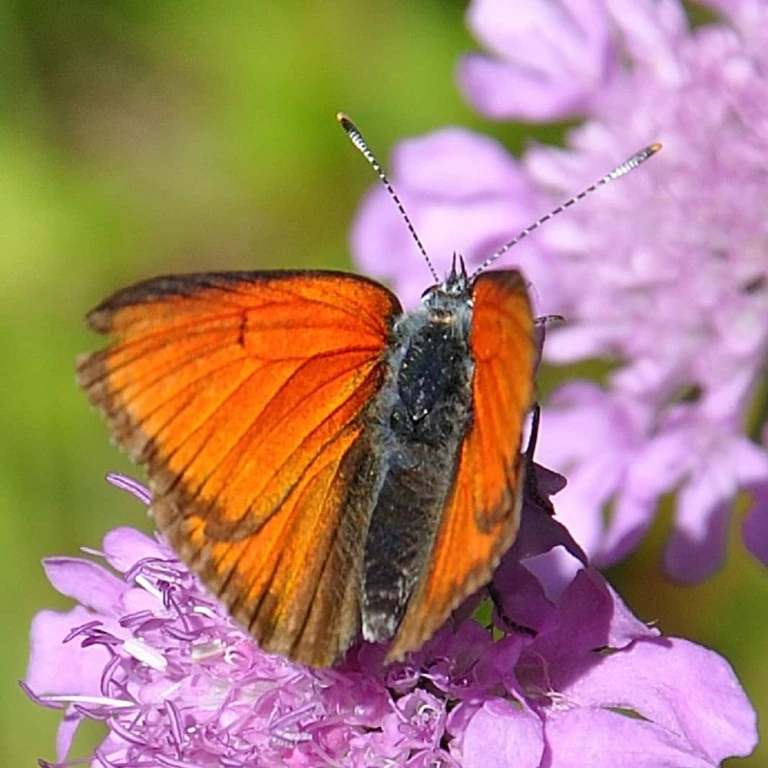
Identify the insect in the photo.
Lycaena hippothoe (also Palaeochrysophanus hippothoe)
